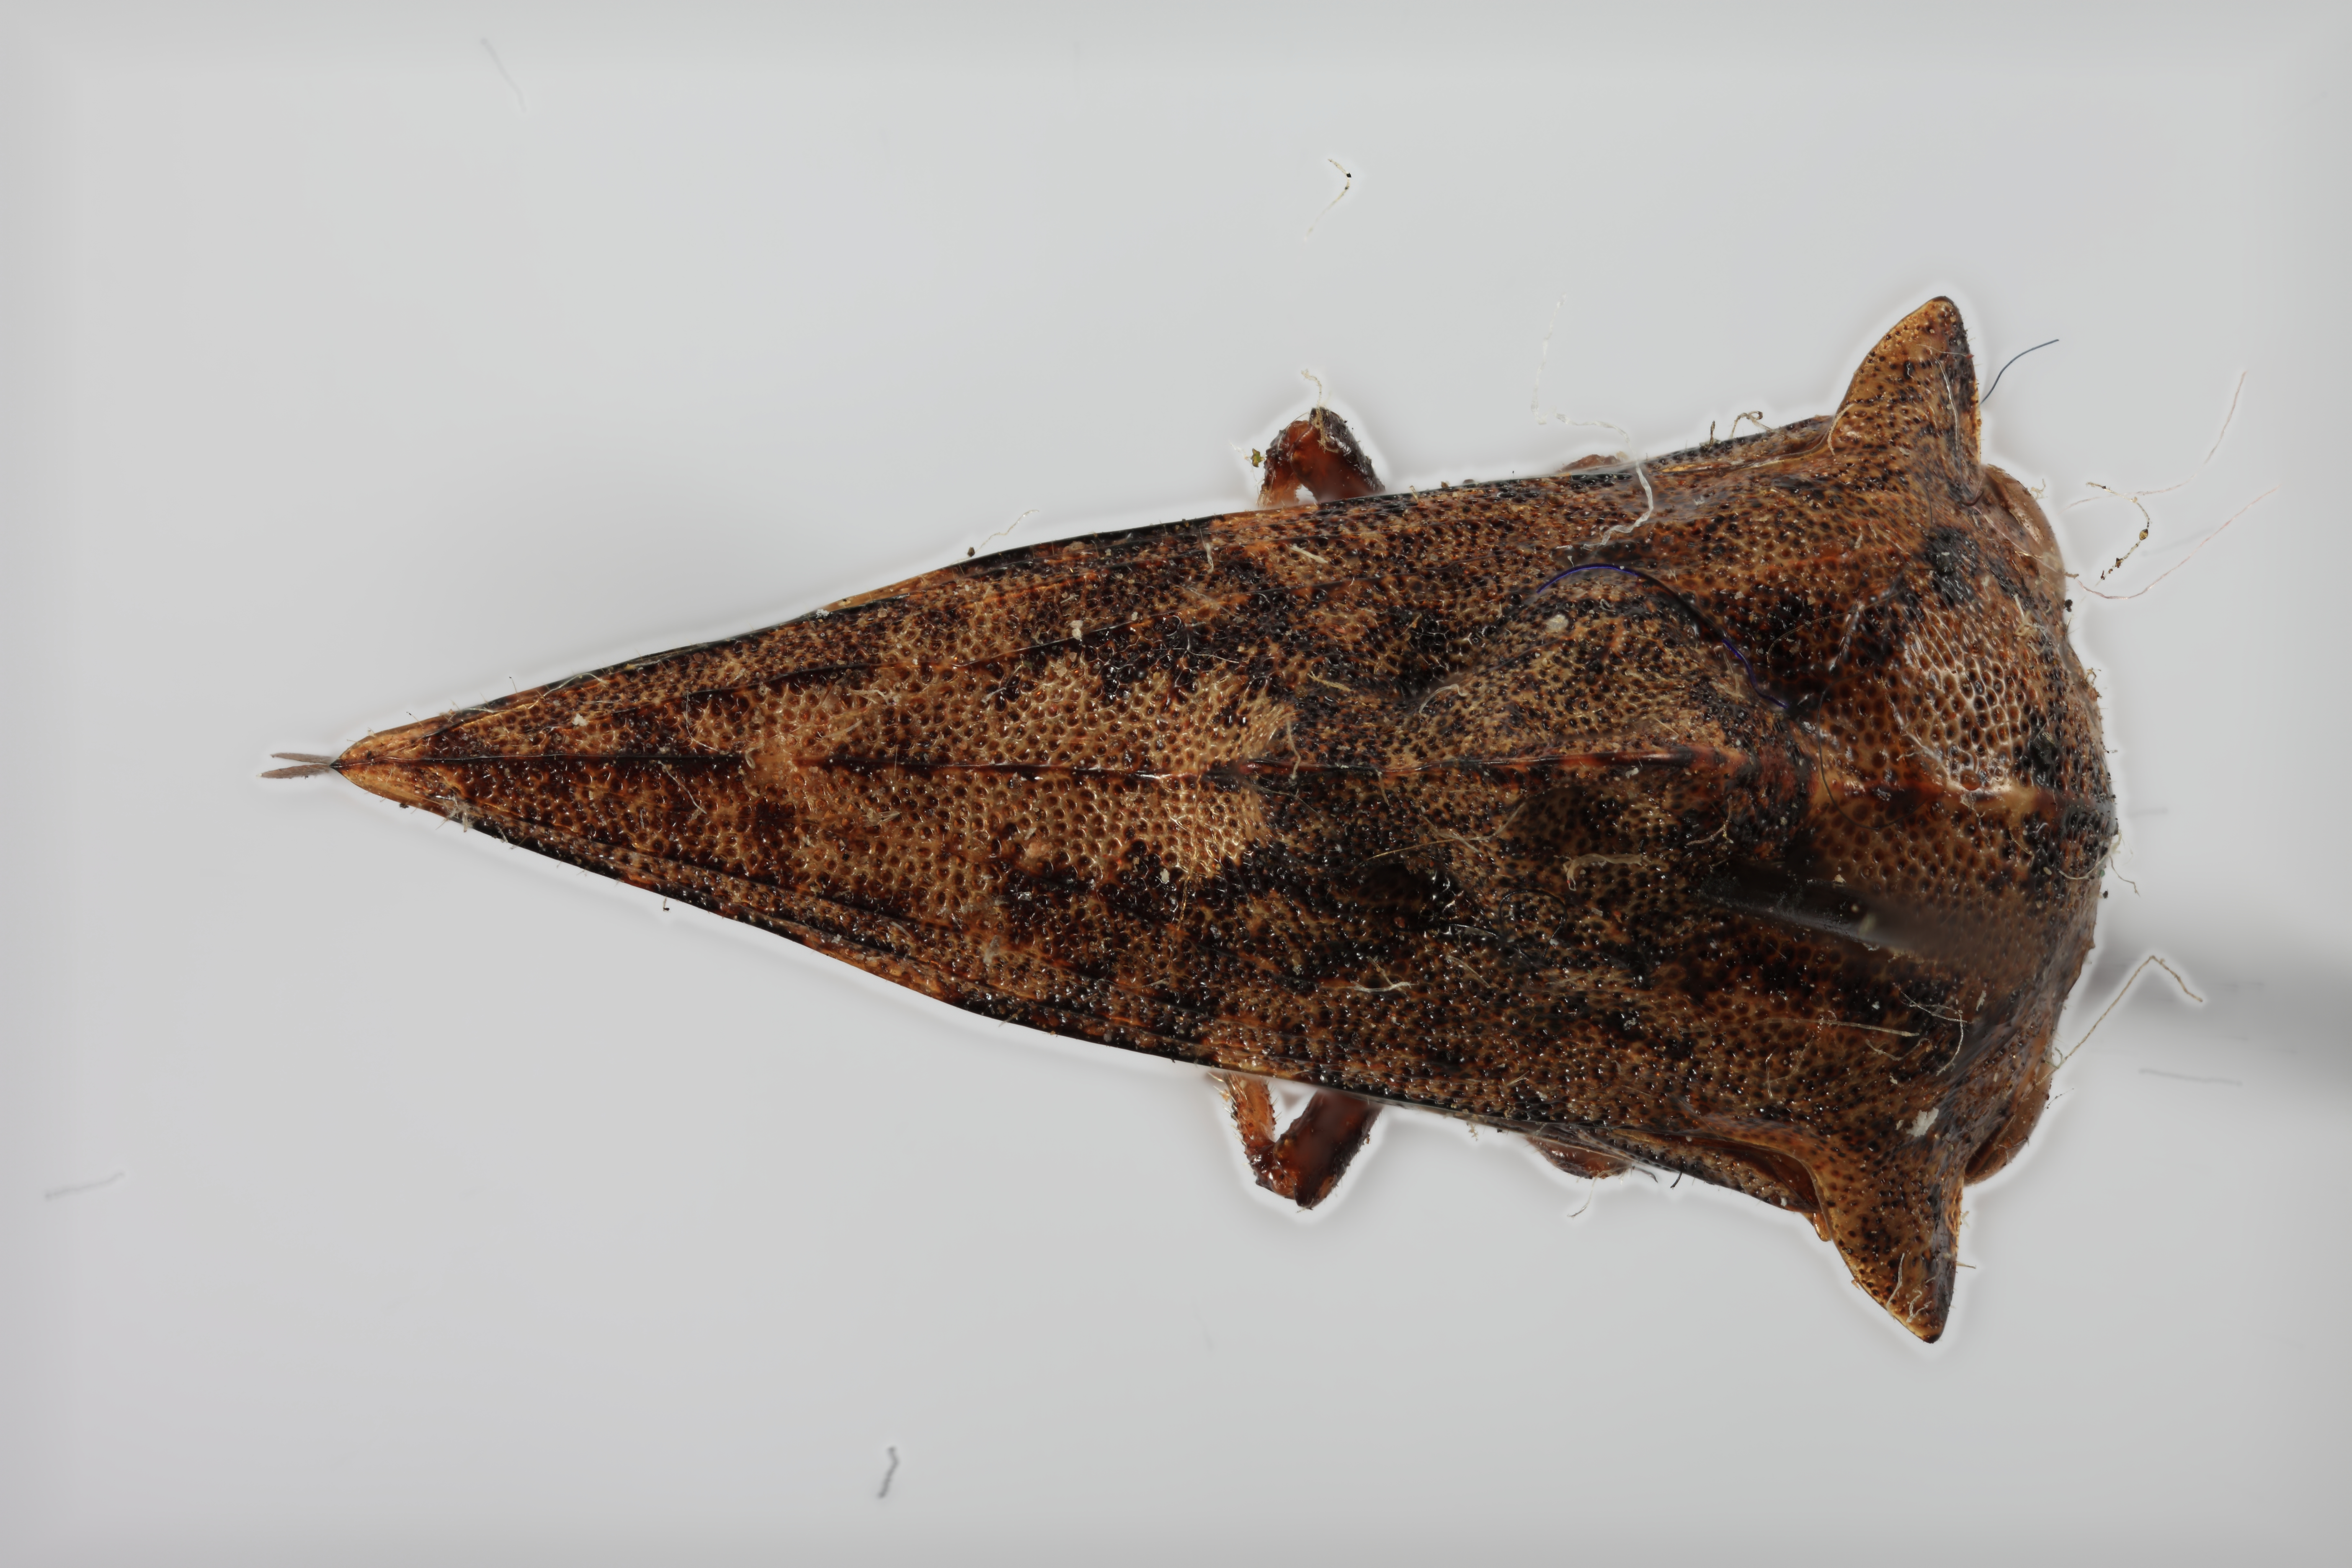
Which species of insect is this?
Heliria clitella
